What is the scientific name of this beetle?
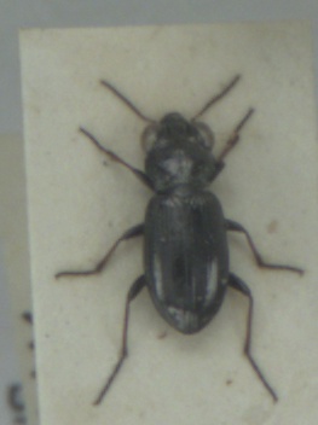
Notiophilus palustris
